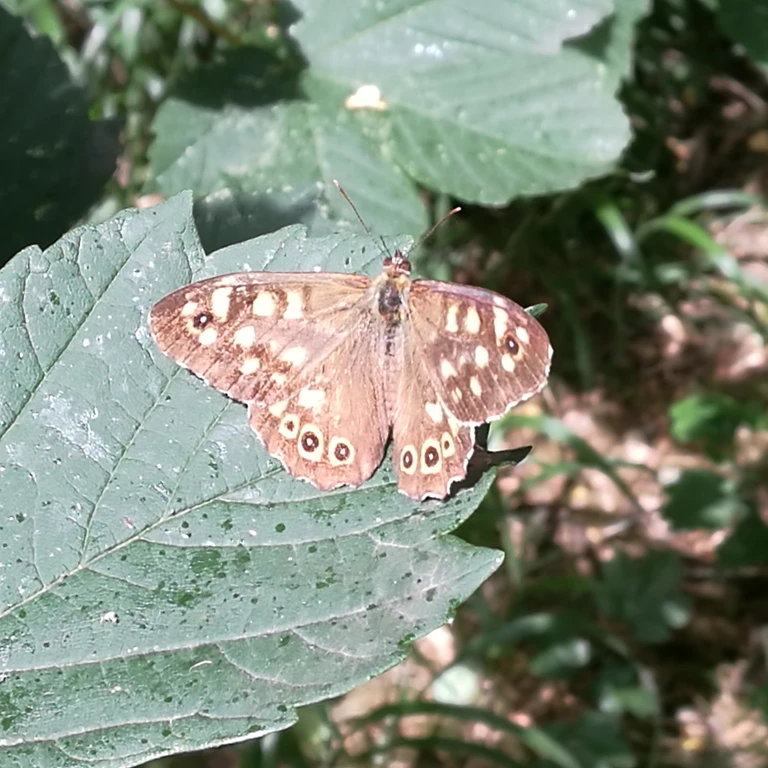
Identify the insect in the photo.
Pararge aegeria
